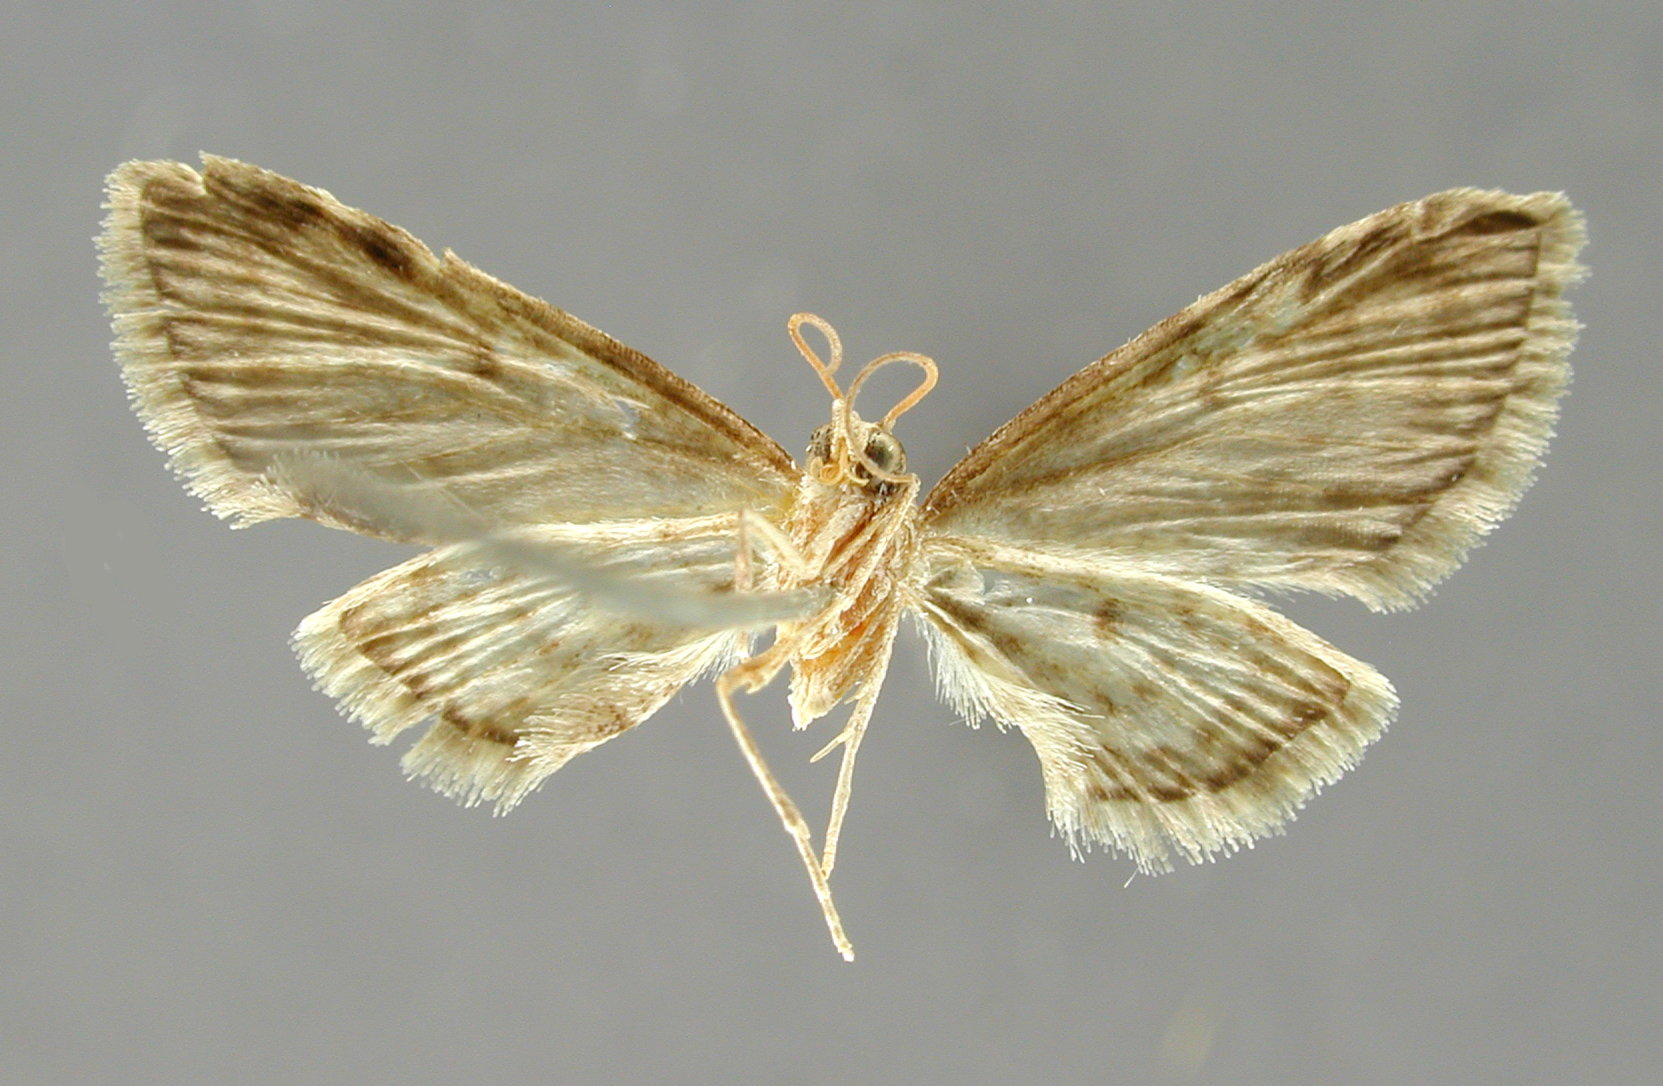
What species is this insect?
Eupithecia mejala
